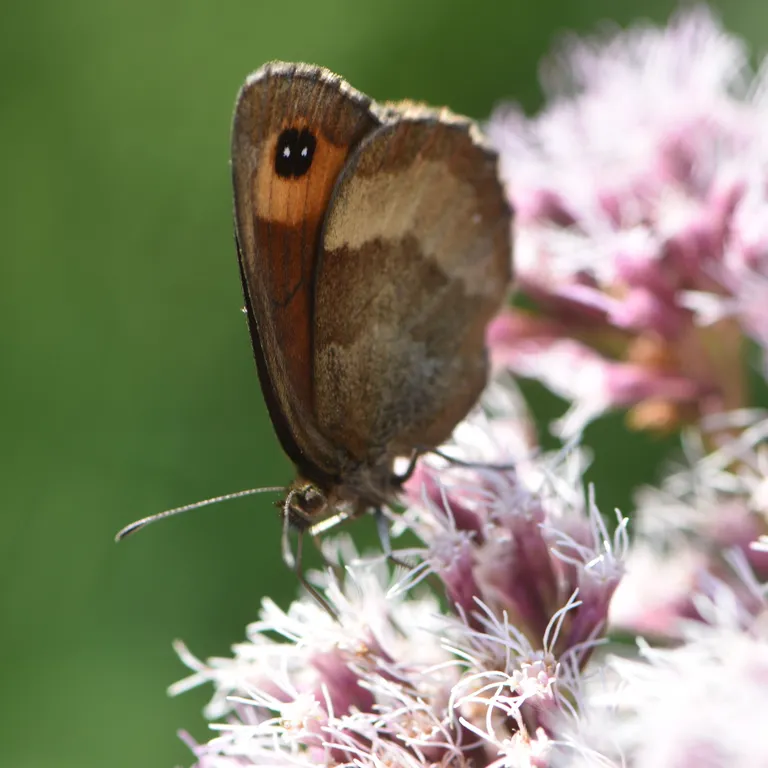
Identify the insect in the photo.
Erebia aethiops
